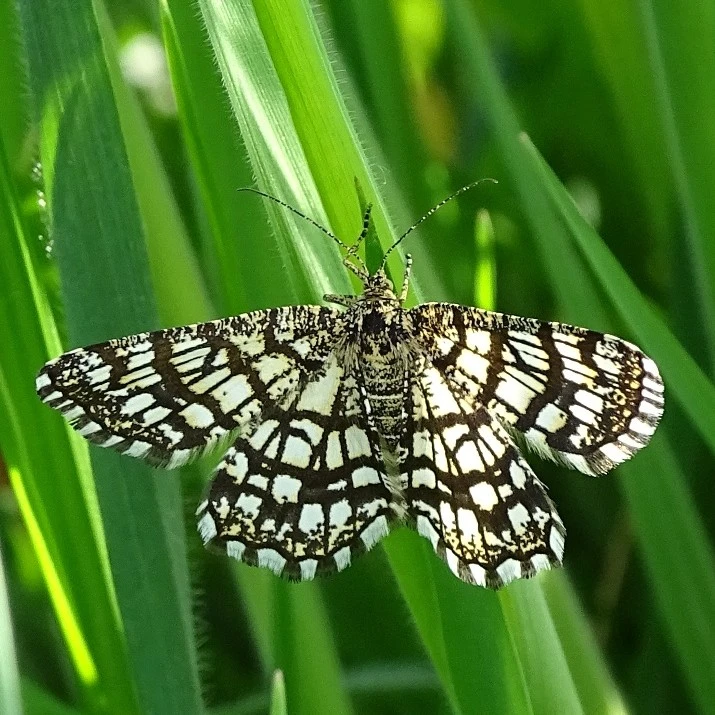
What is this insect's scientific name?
Chiasmia clathrata
